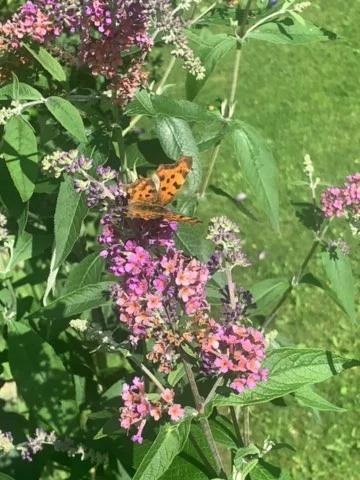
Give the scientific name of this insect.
Polygonia c-album
